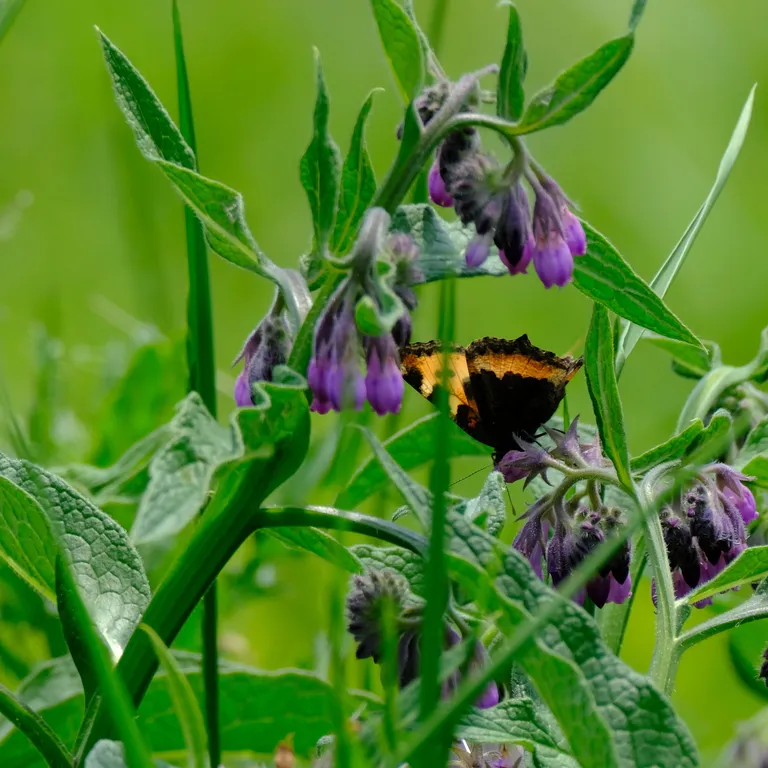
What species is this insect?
Aglais urticae
